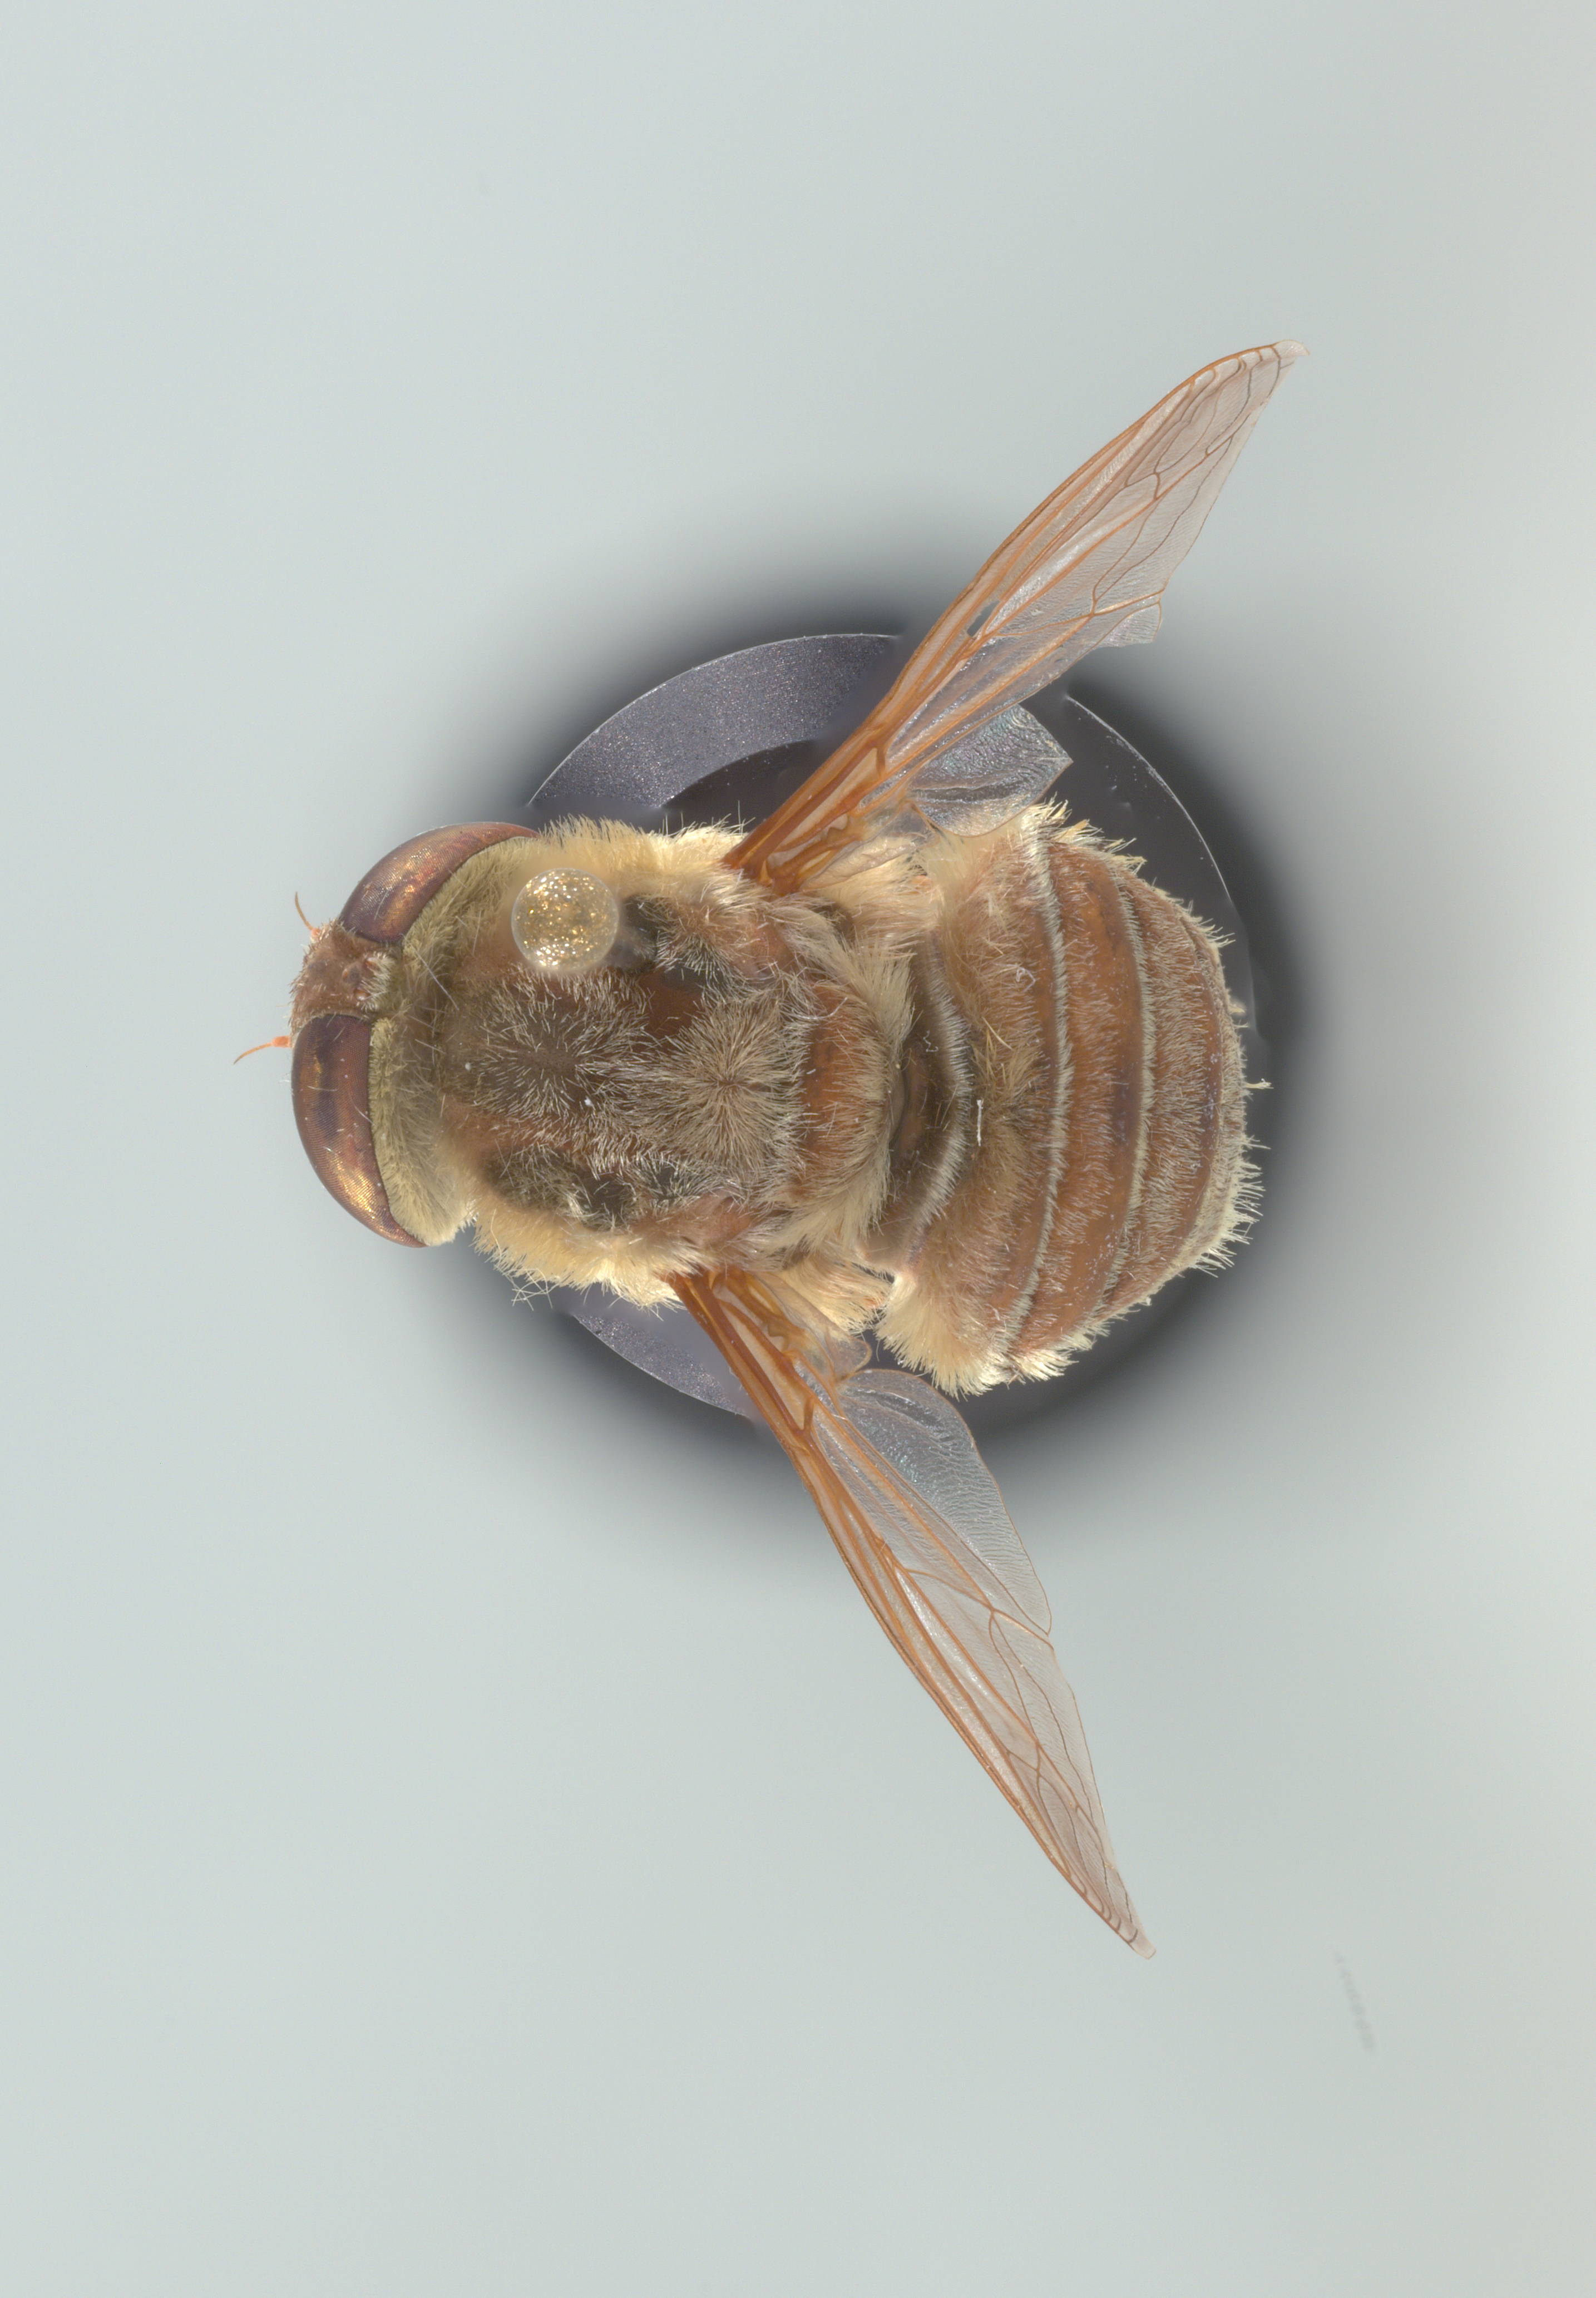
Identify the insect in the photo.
Neorhynchocephalus volaticus
